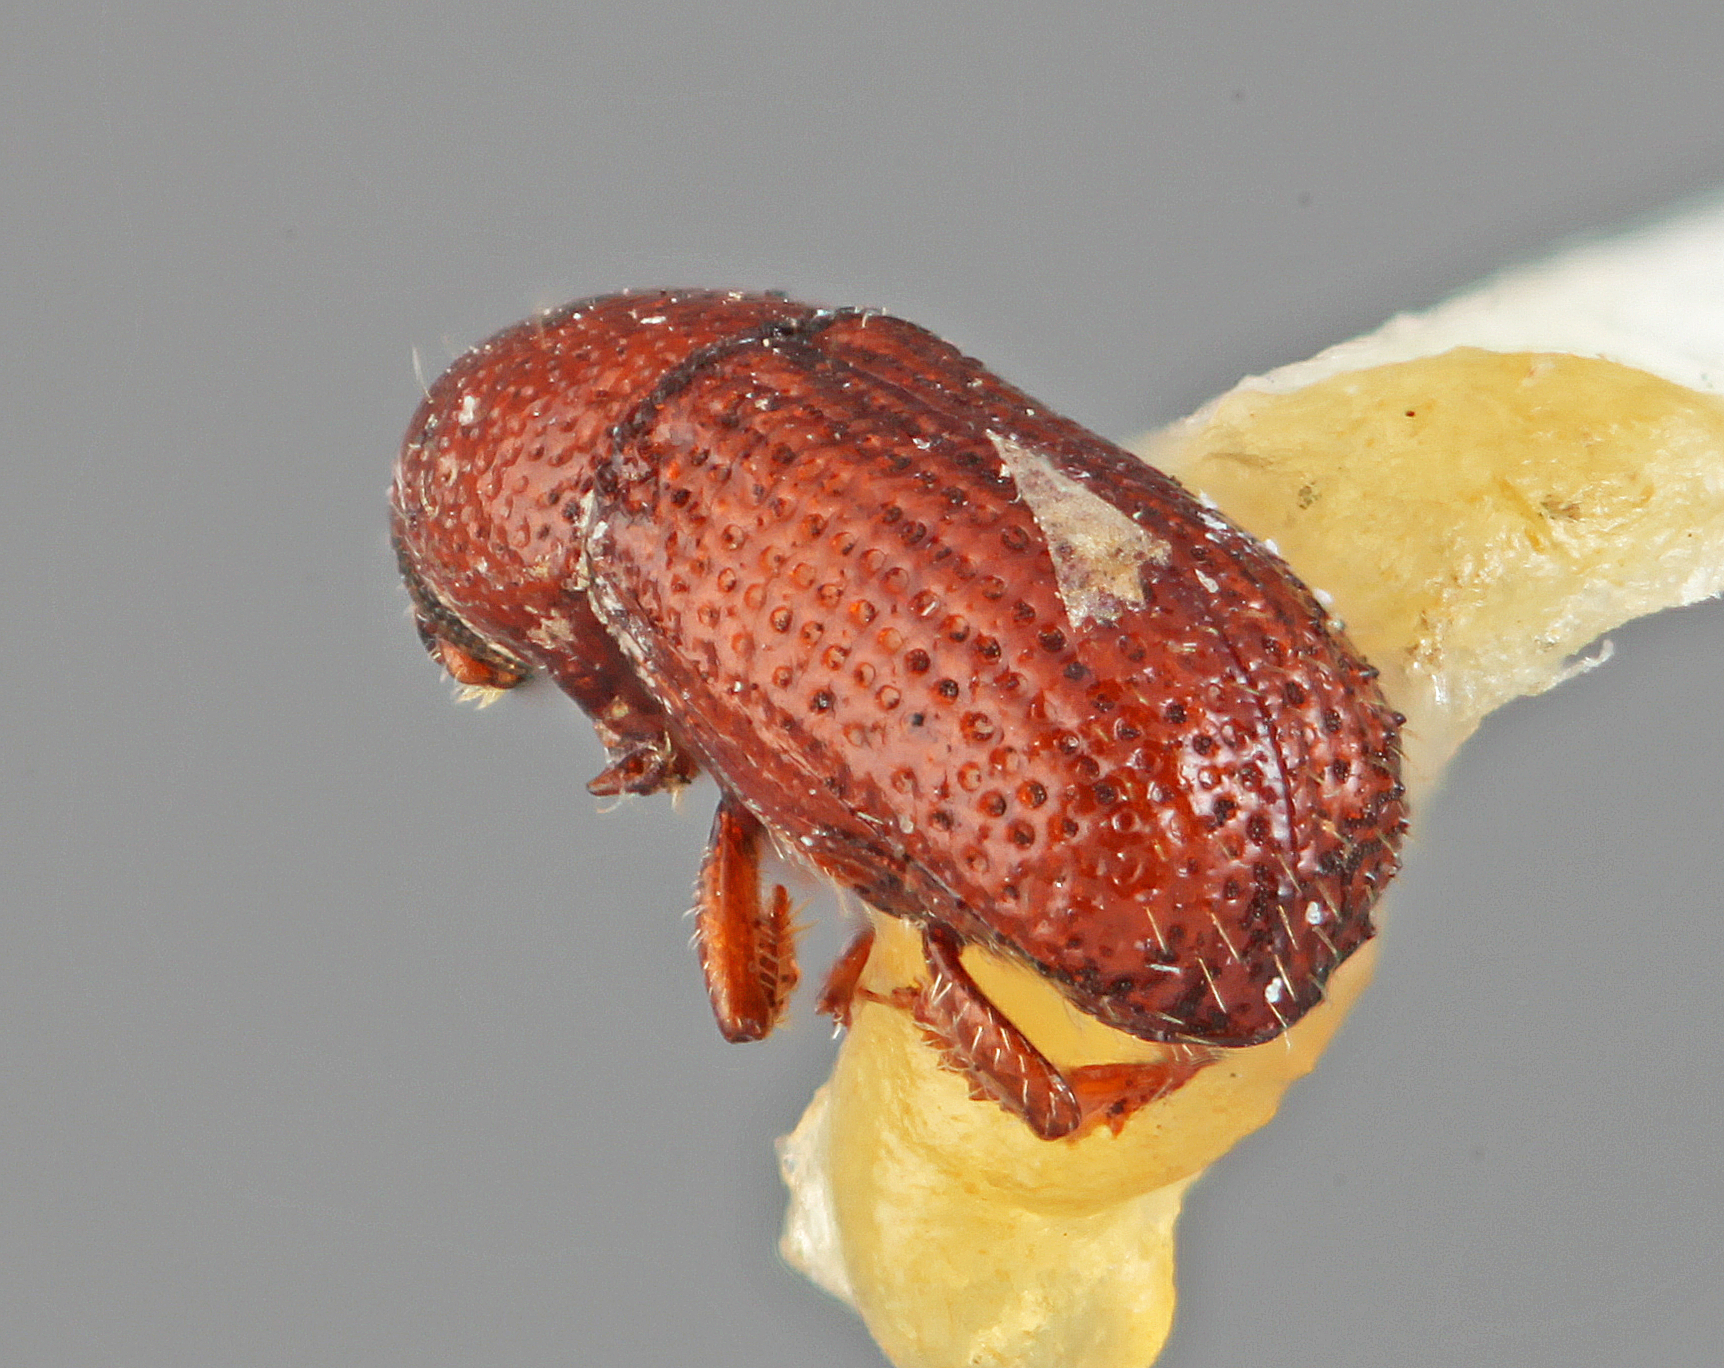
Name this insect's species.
Hoplitophthorus cubensis
